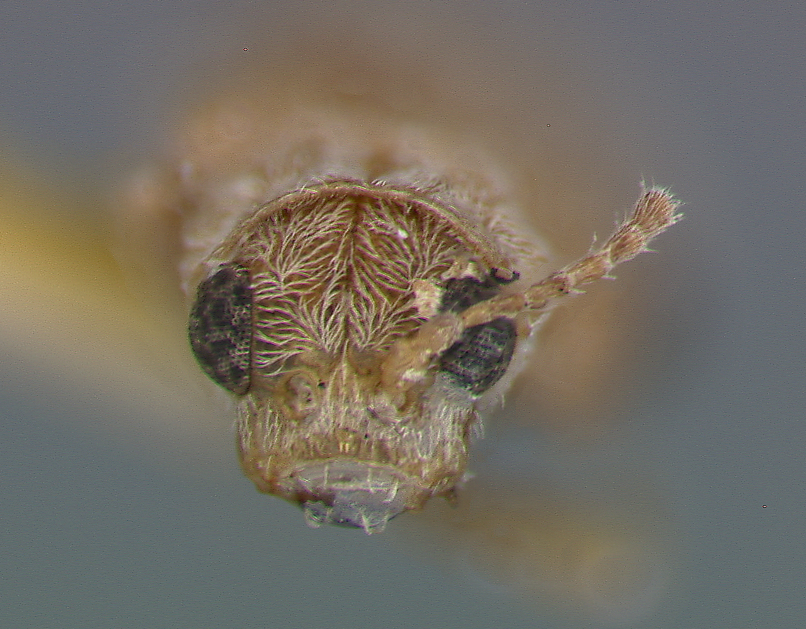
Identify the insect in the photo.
Monoxia minuta
